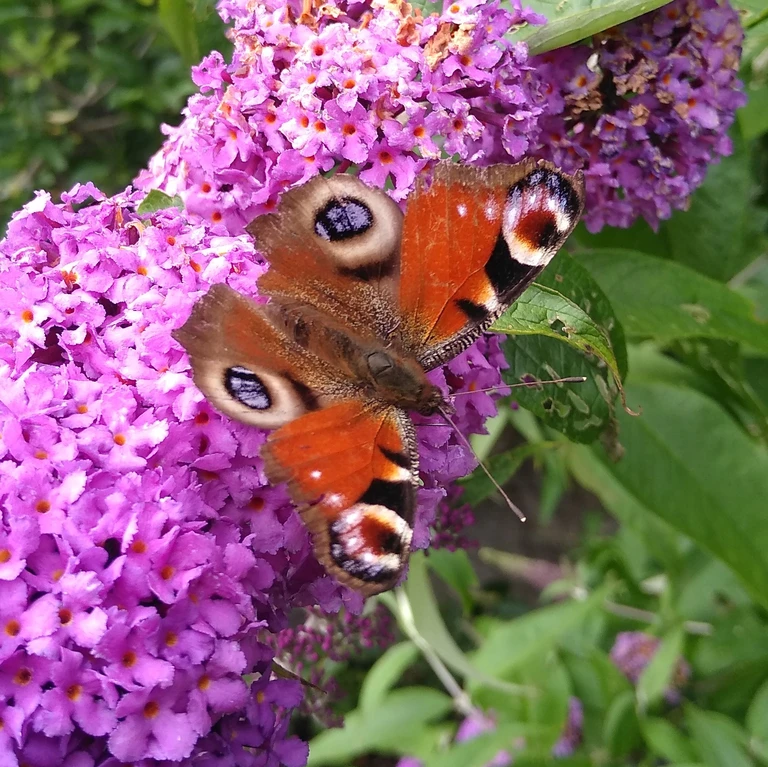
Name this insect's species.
Aglais io
